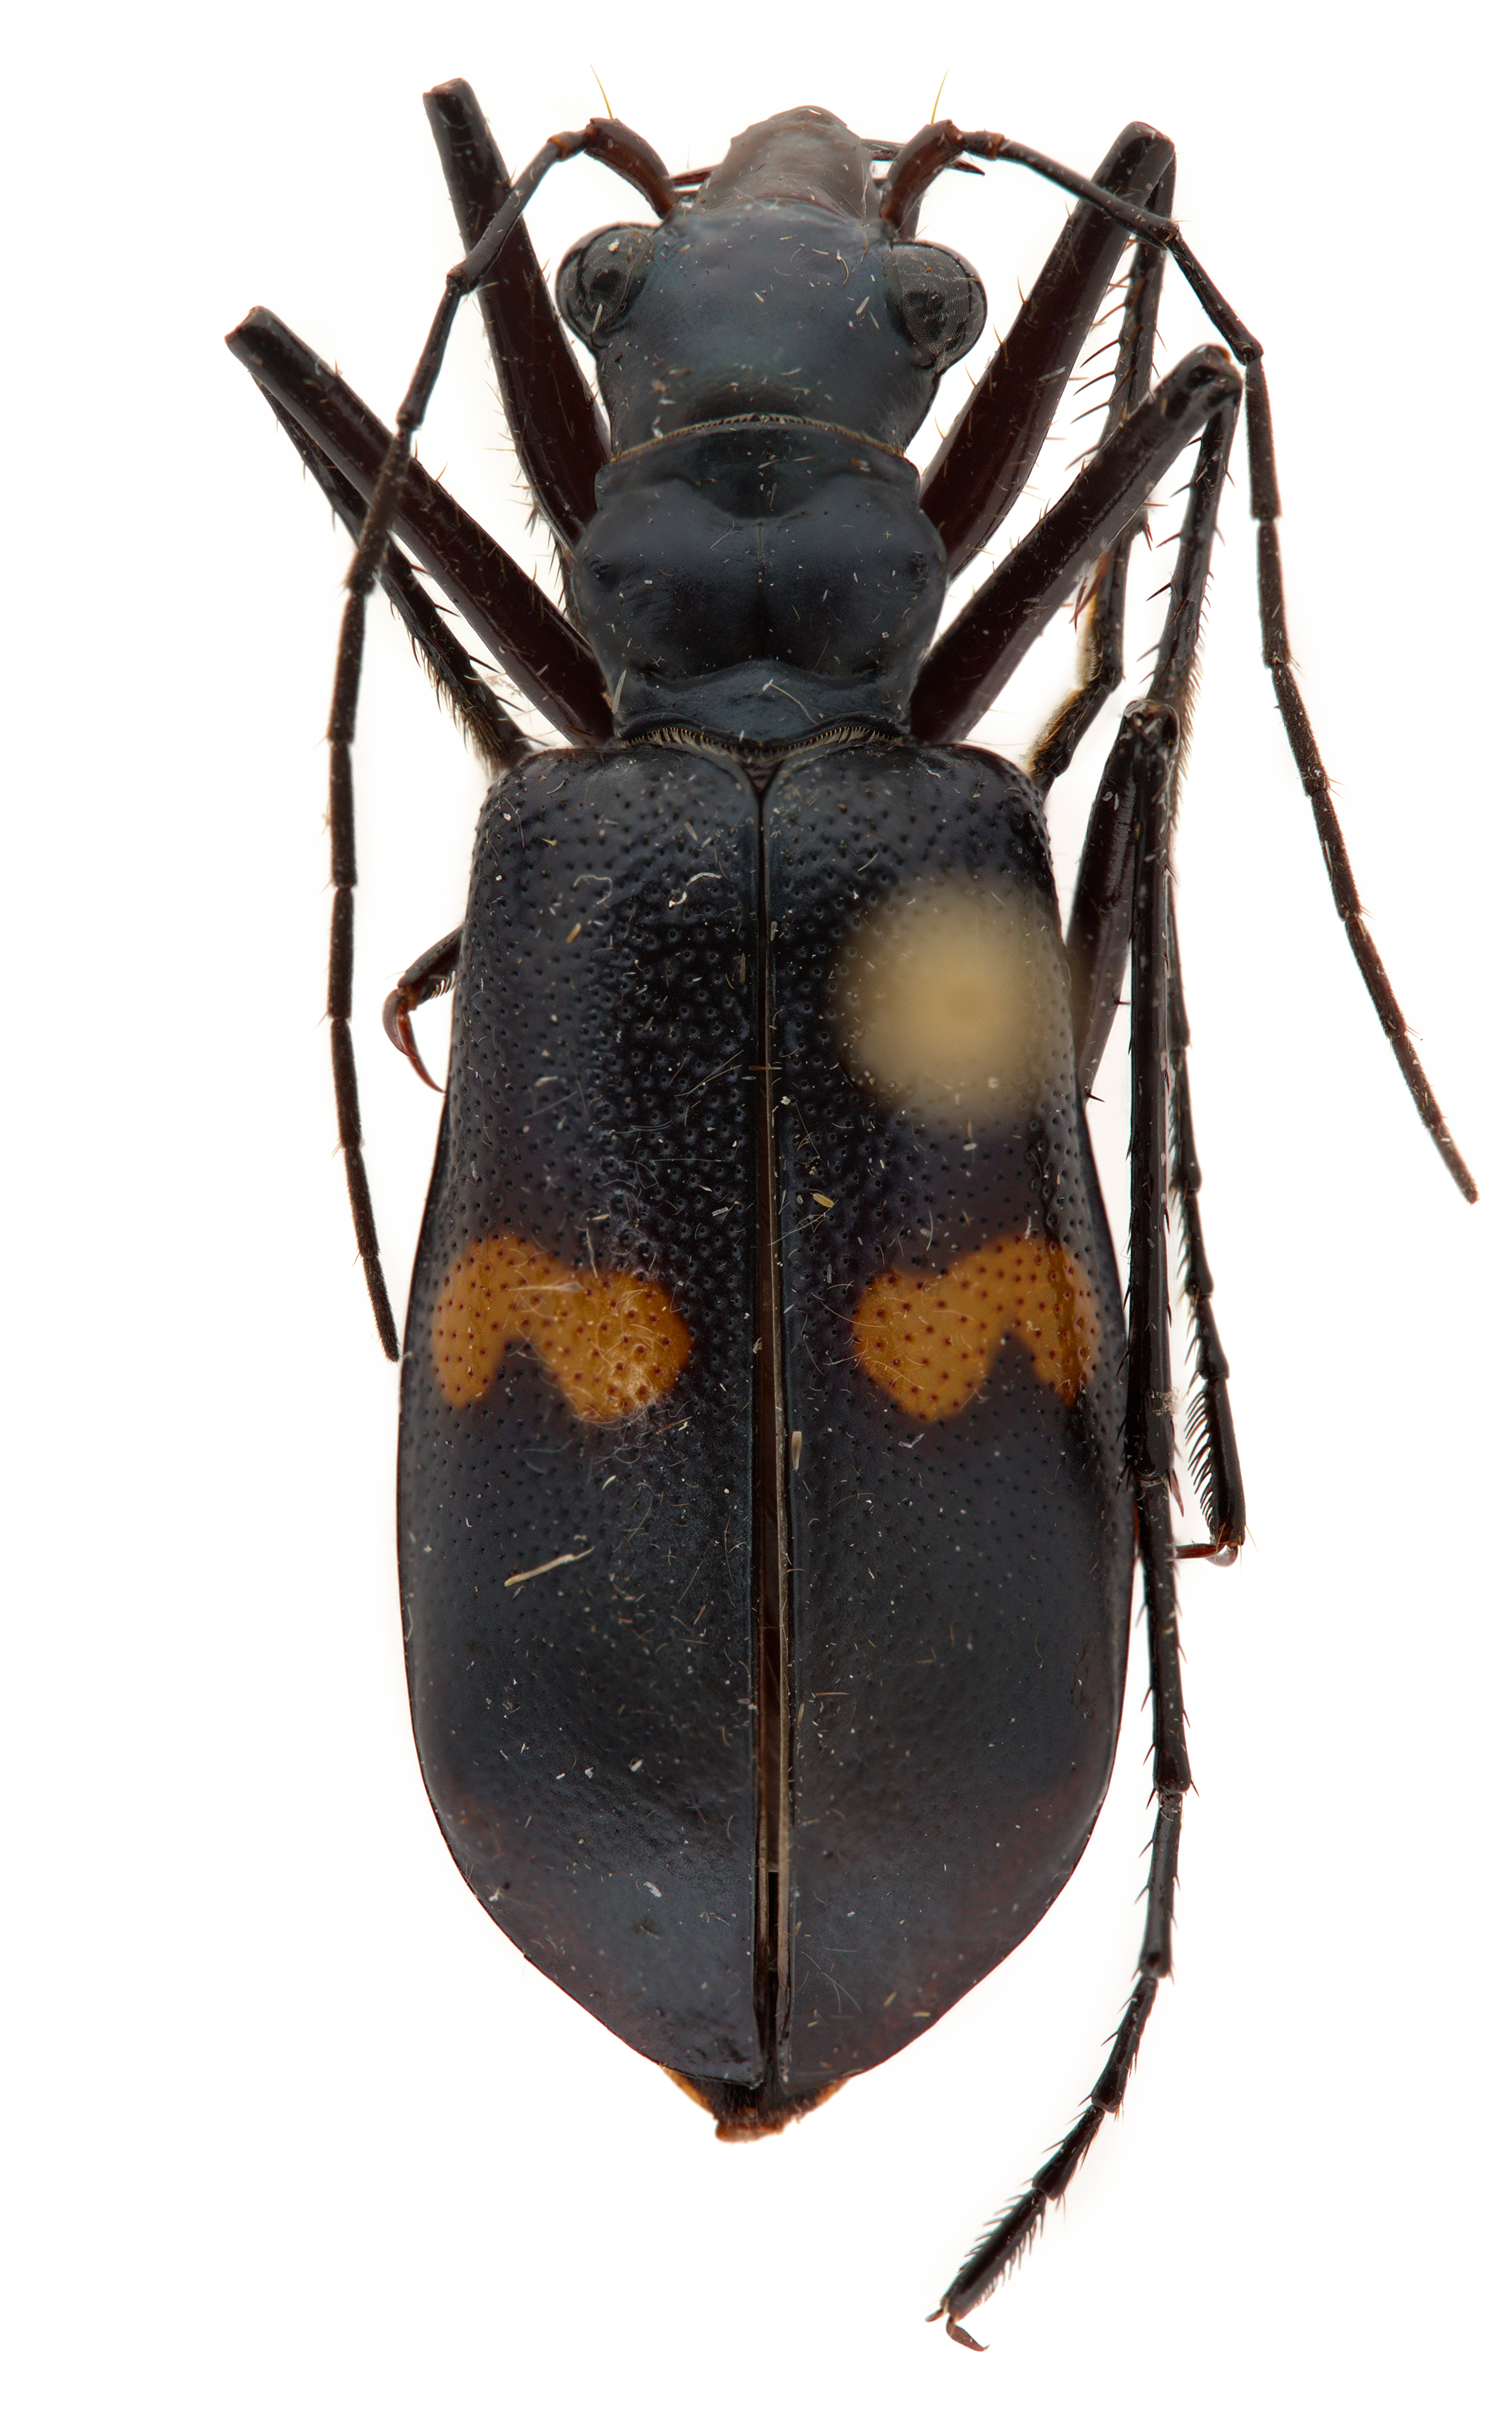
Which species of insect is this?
Cheiloxya binotata
